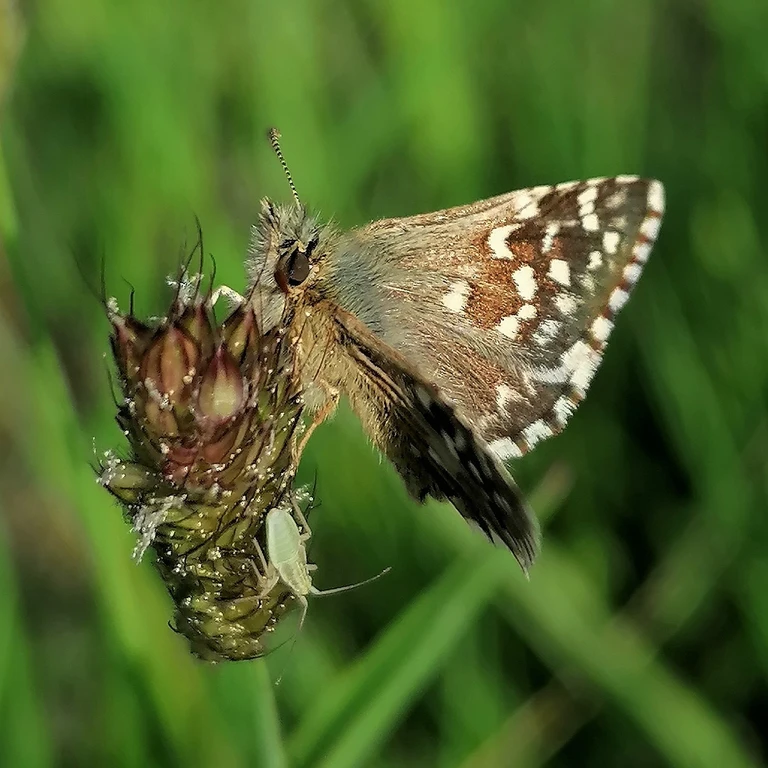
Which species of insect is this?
Pyrgus malvae
